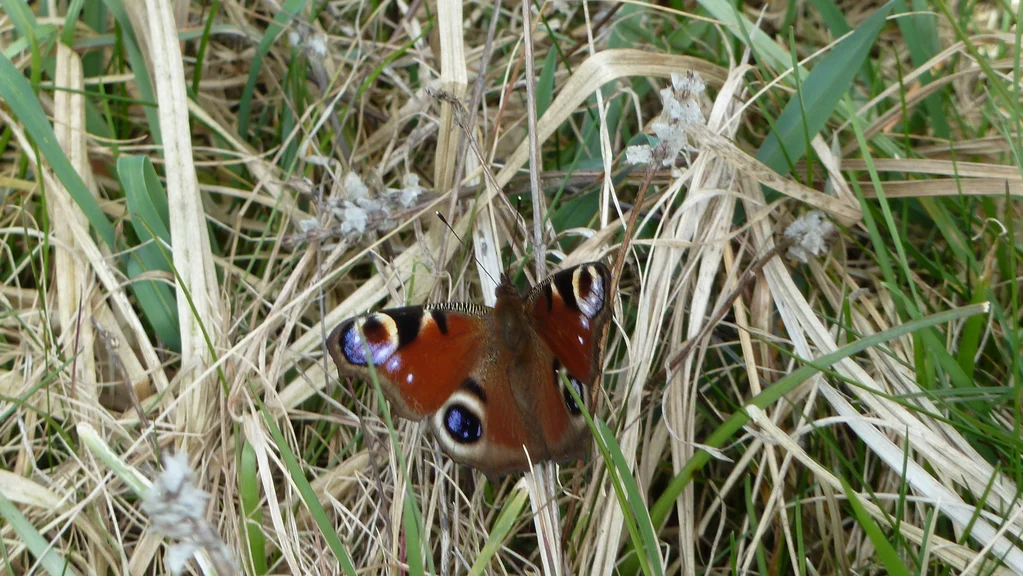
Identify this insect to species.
Aglais io
